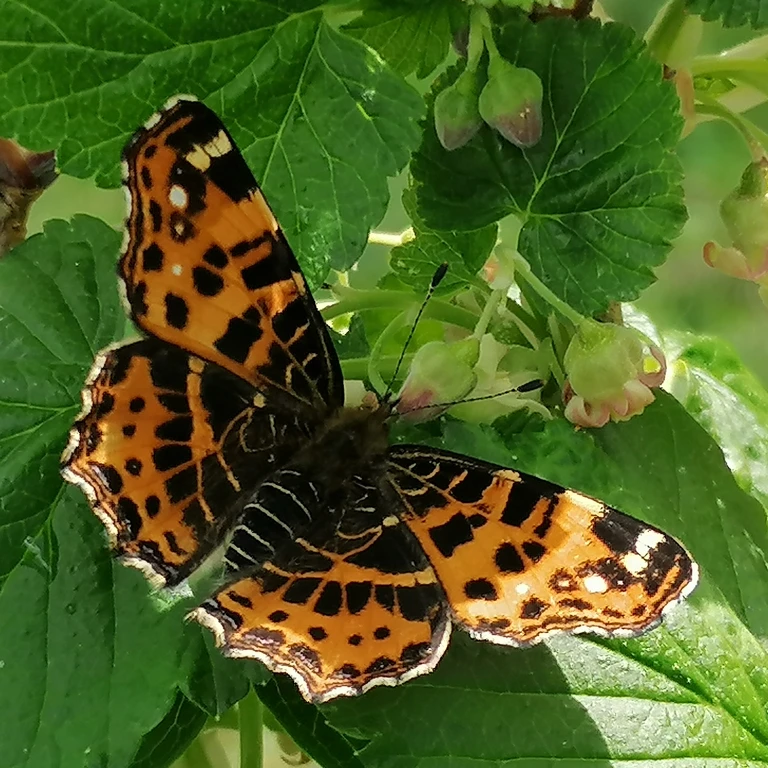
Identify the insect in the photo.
Araschnia levana
